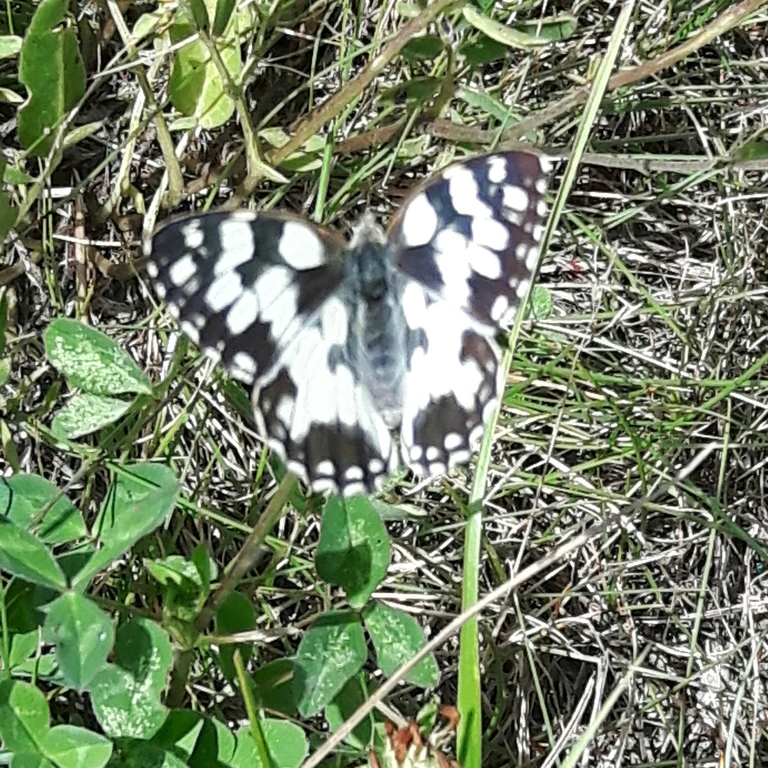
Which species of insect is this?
Melanargia galathea
